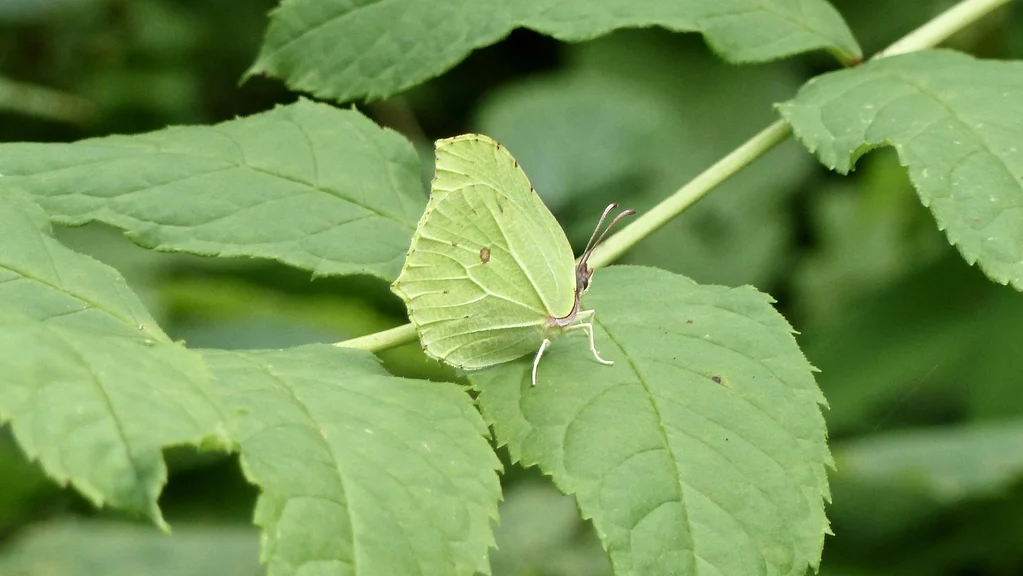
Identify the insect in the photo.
Gonepteryx rhamni
